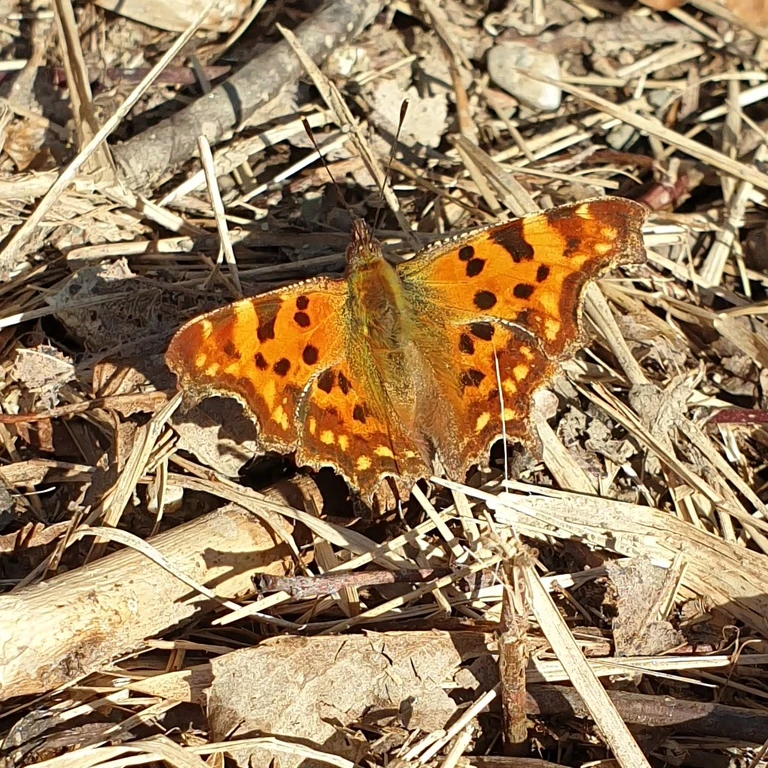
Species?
Polygonia c-album
